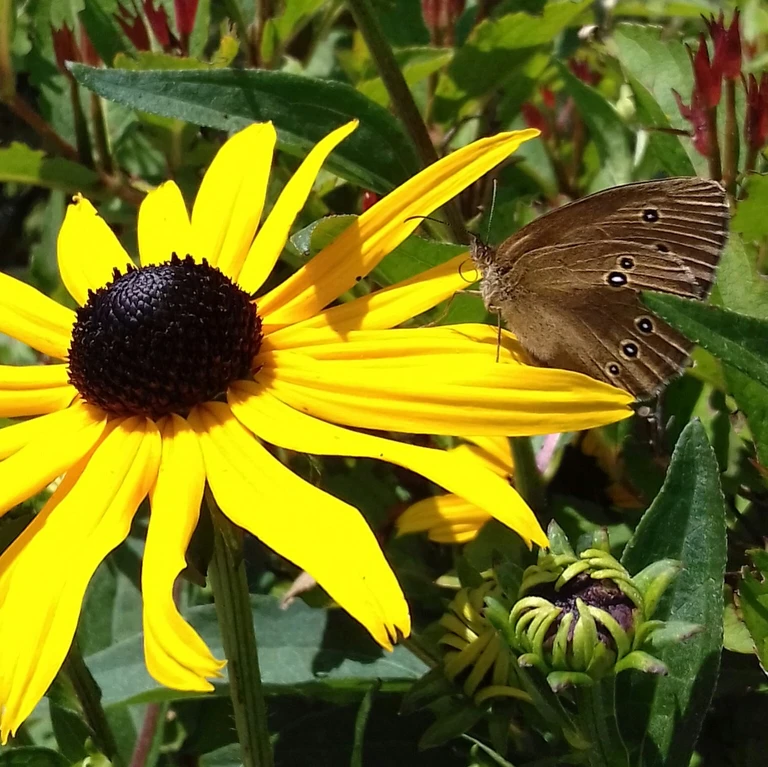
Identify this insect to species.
Aphantopus hyperantus
